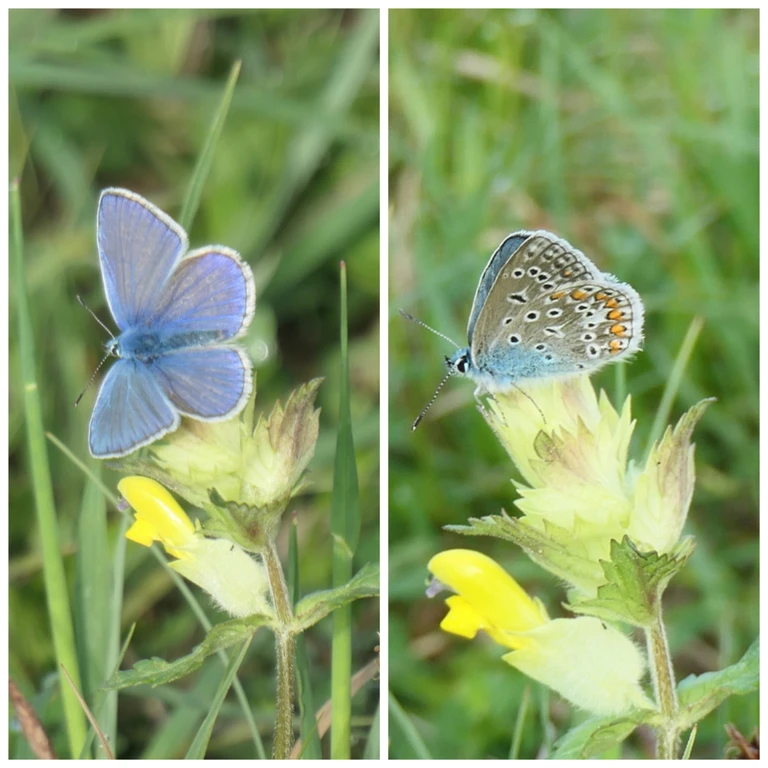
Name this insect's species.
Polyommatus icarus
